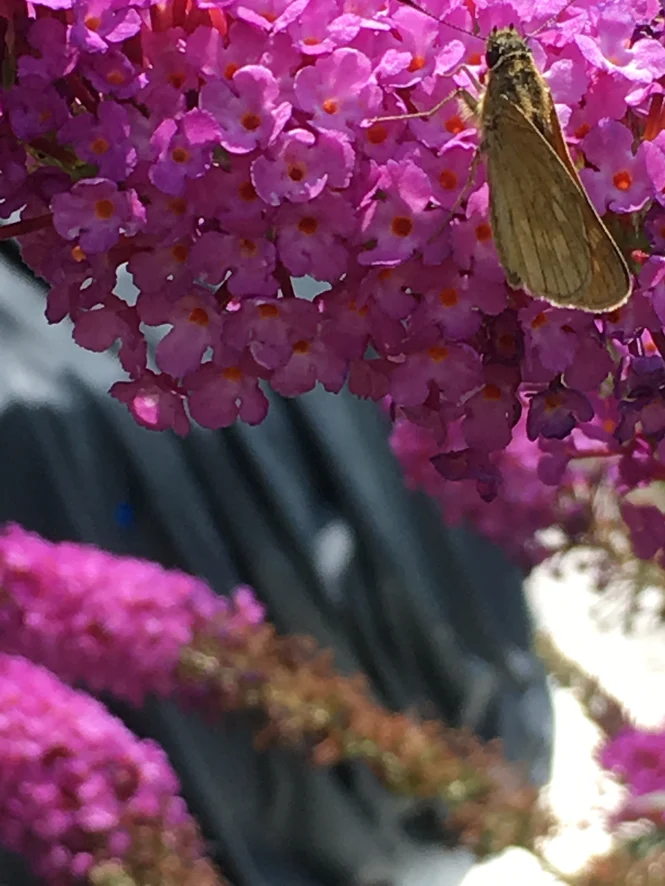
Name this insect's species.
Ochlodes sylvanus (also Ochlodes venata)
